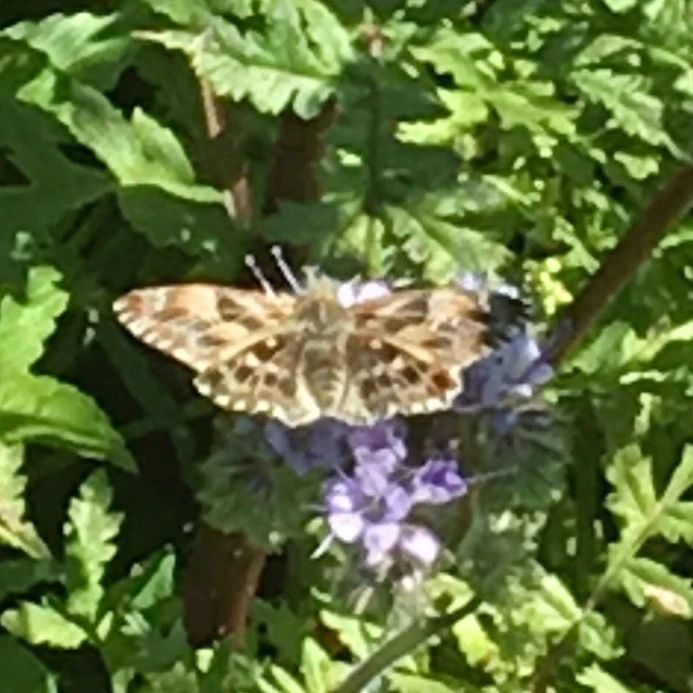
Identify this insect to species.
Carcharodus alceae
